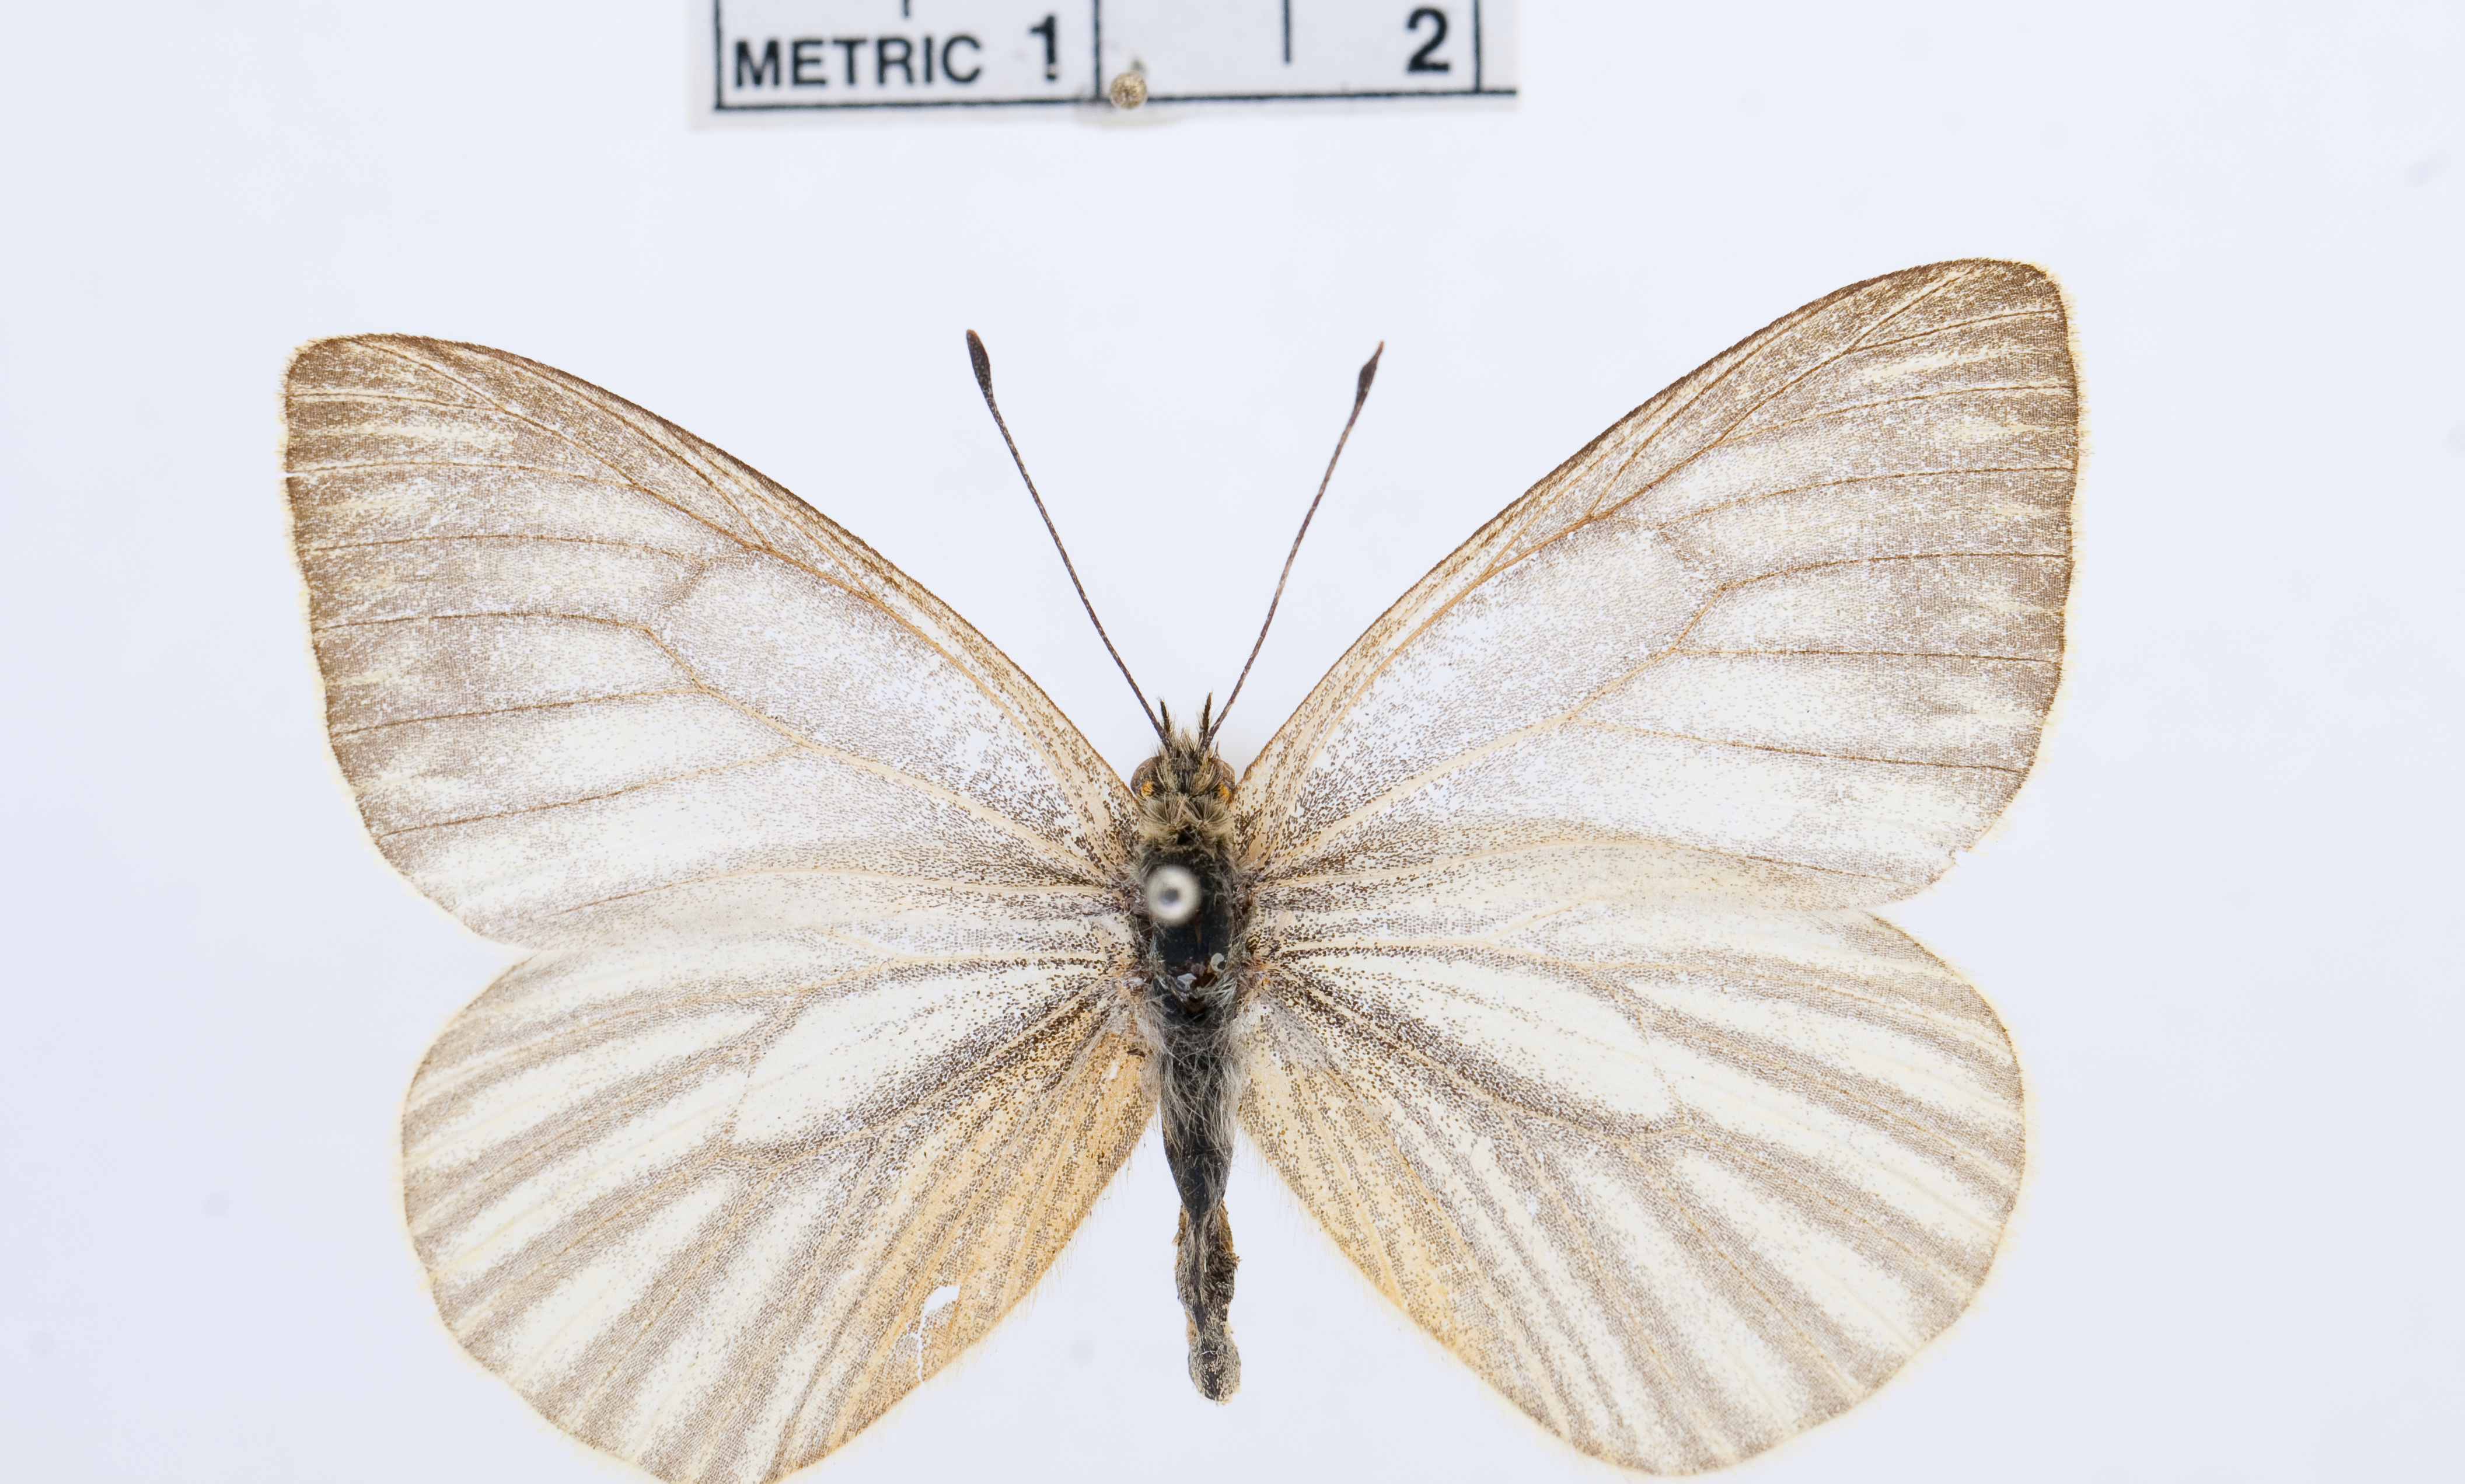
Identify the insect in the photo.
Theochila maenacte
